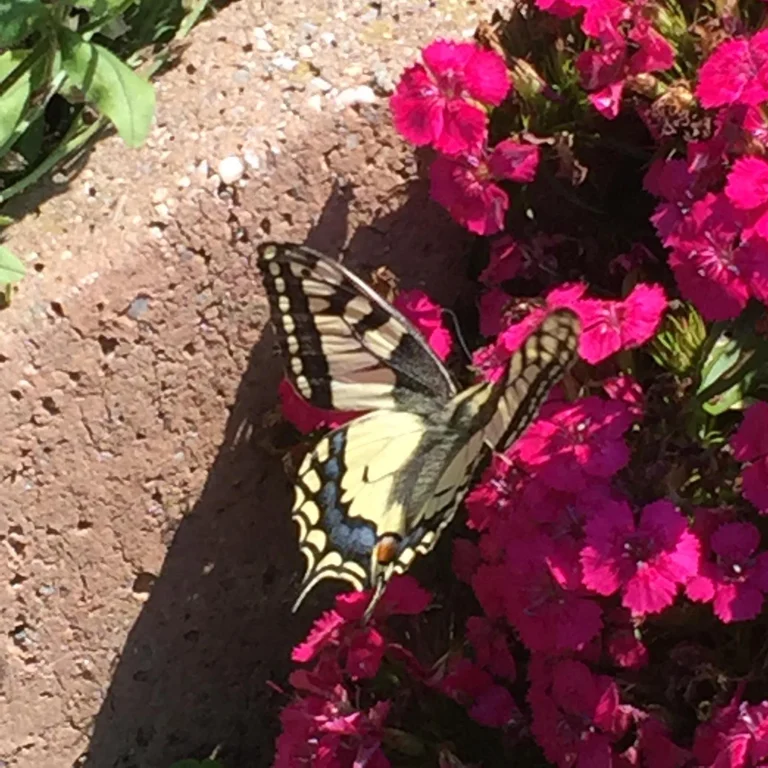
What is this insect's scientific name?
Papilio machaon
